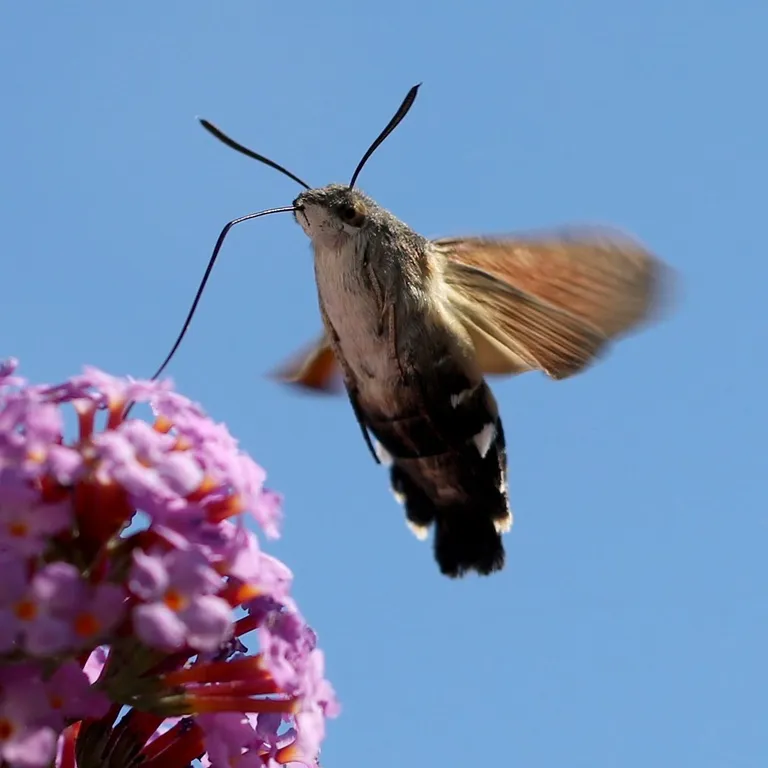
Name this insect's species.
Macroglossum stellatarum
